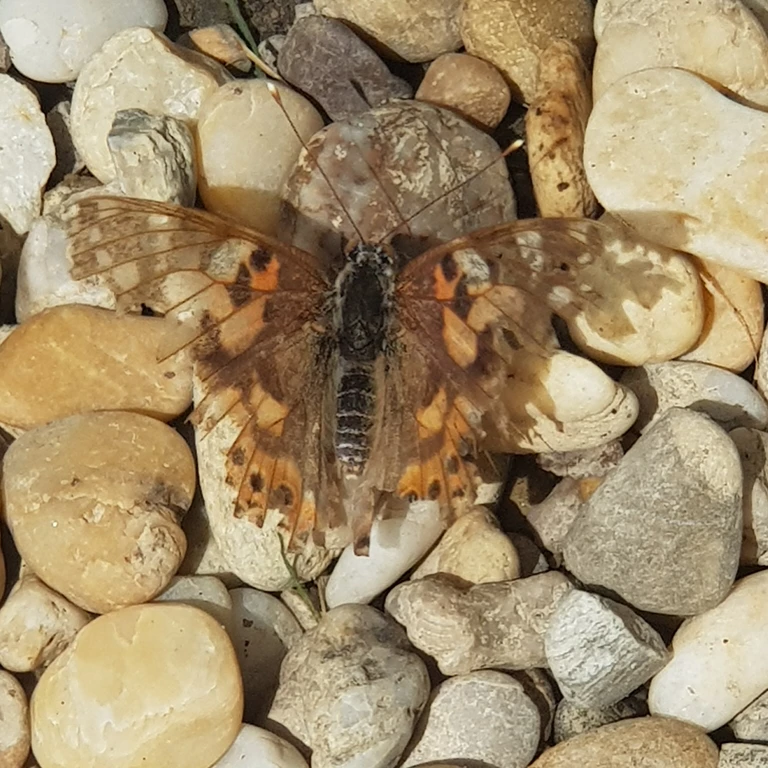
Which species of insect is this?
Vanessa cardui
